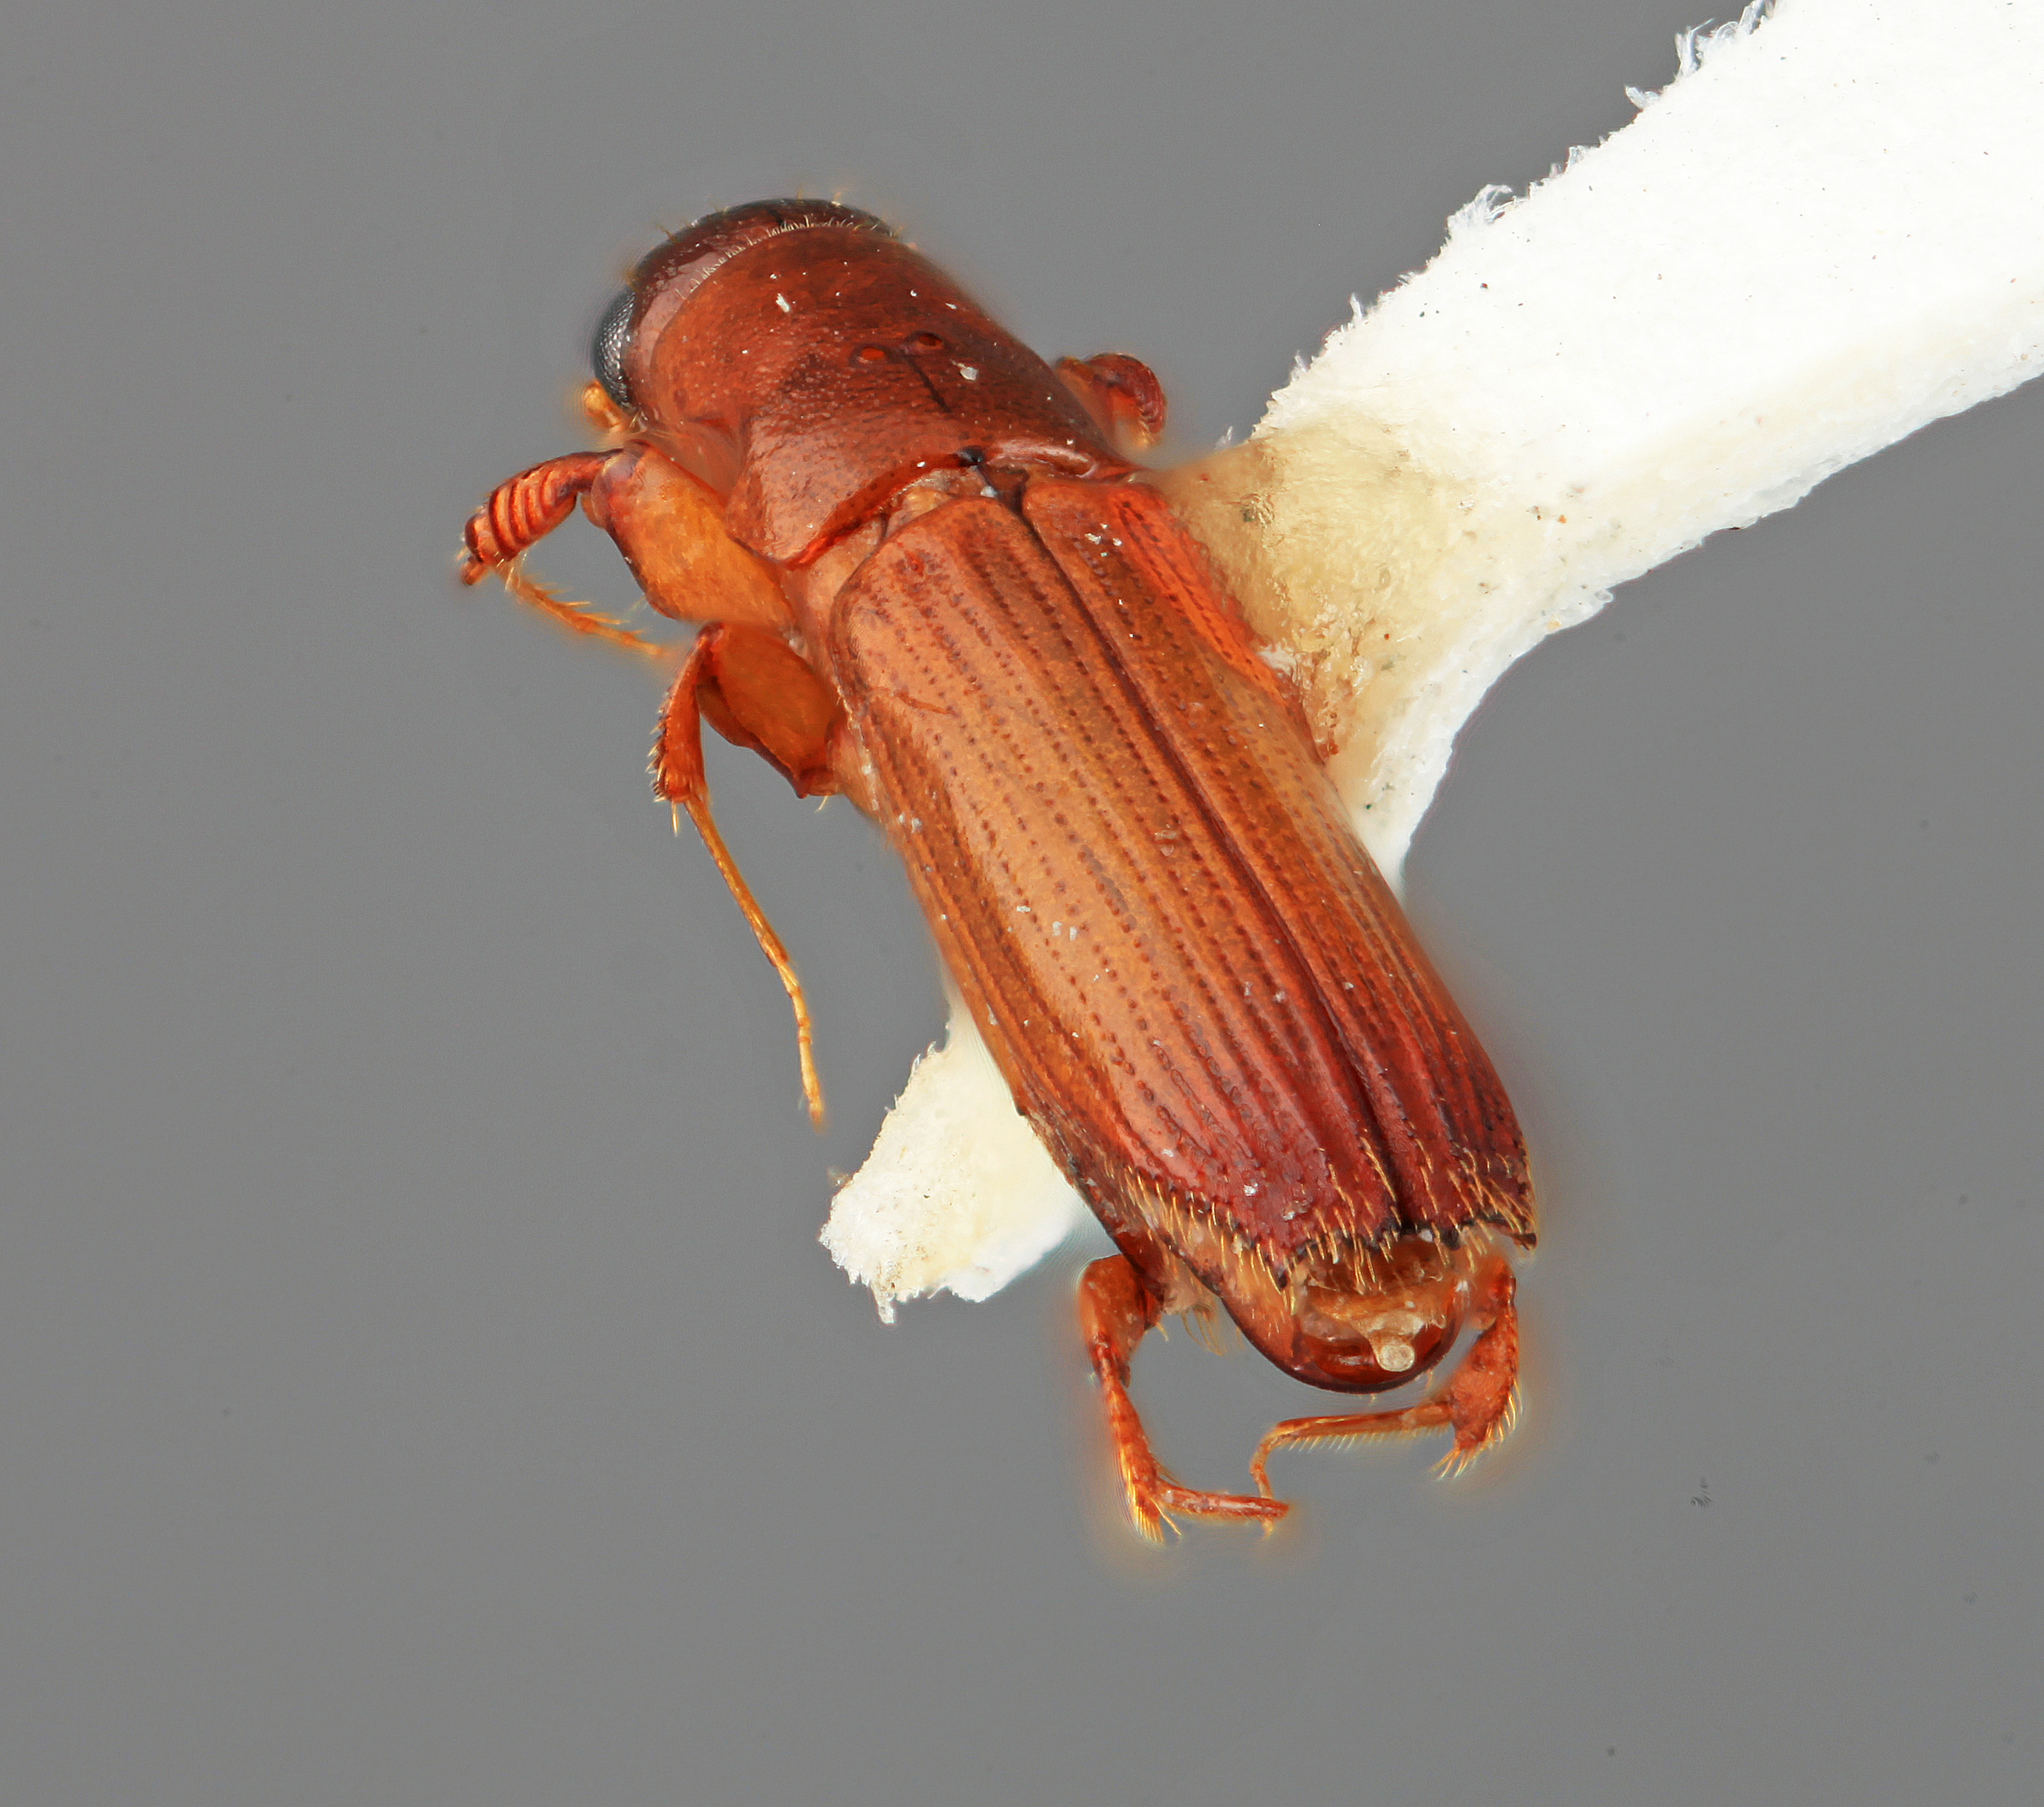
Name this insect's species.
Platypus deplanatus
